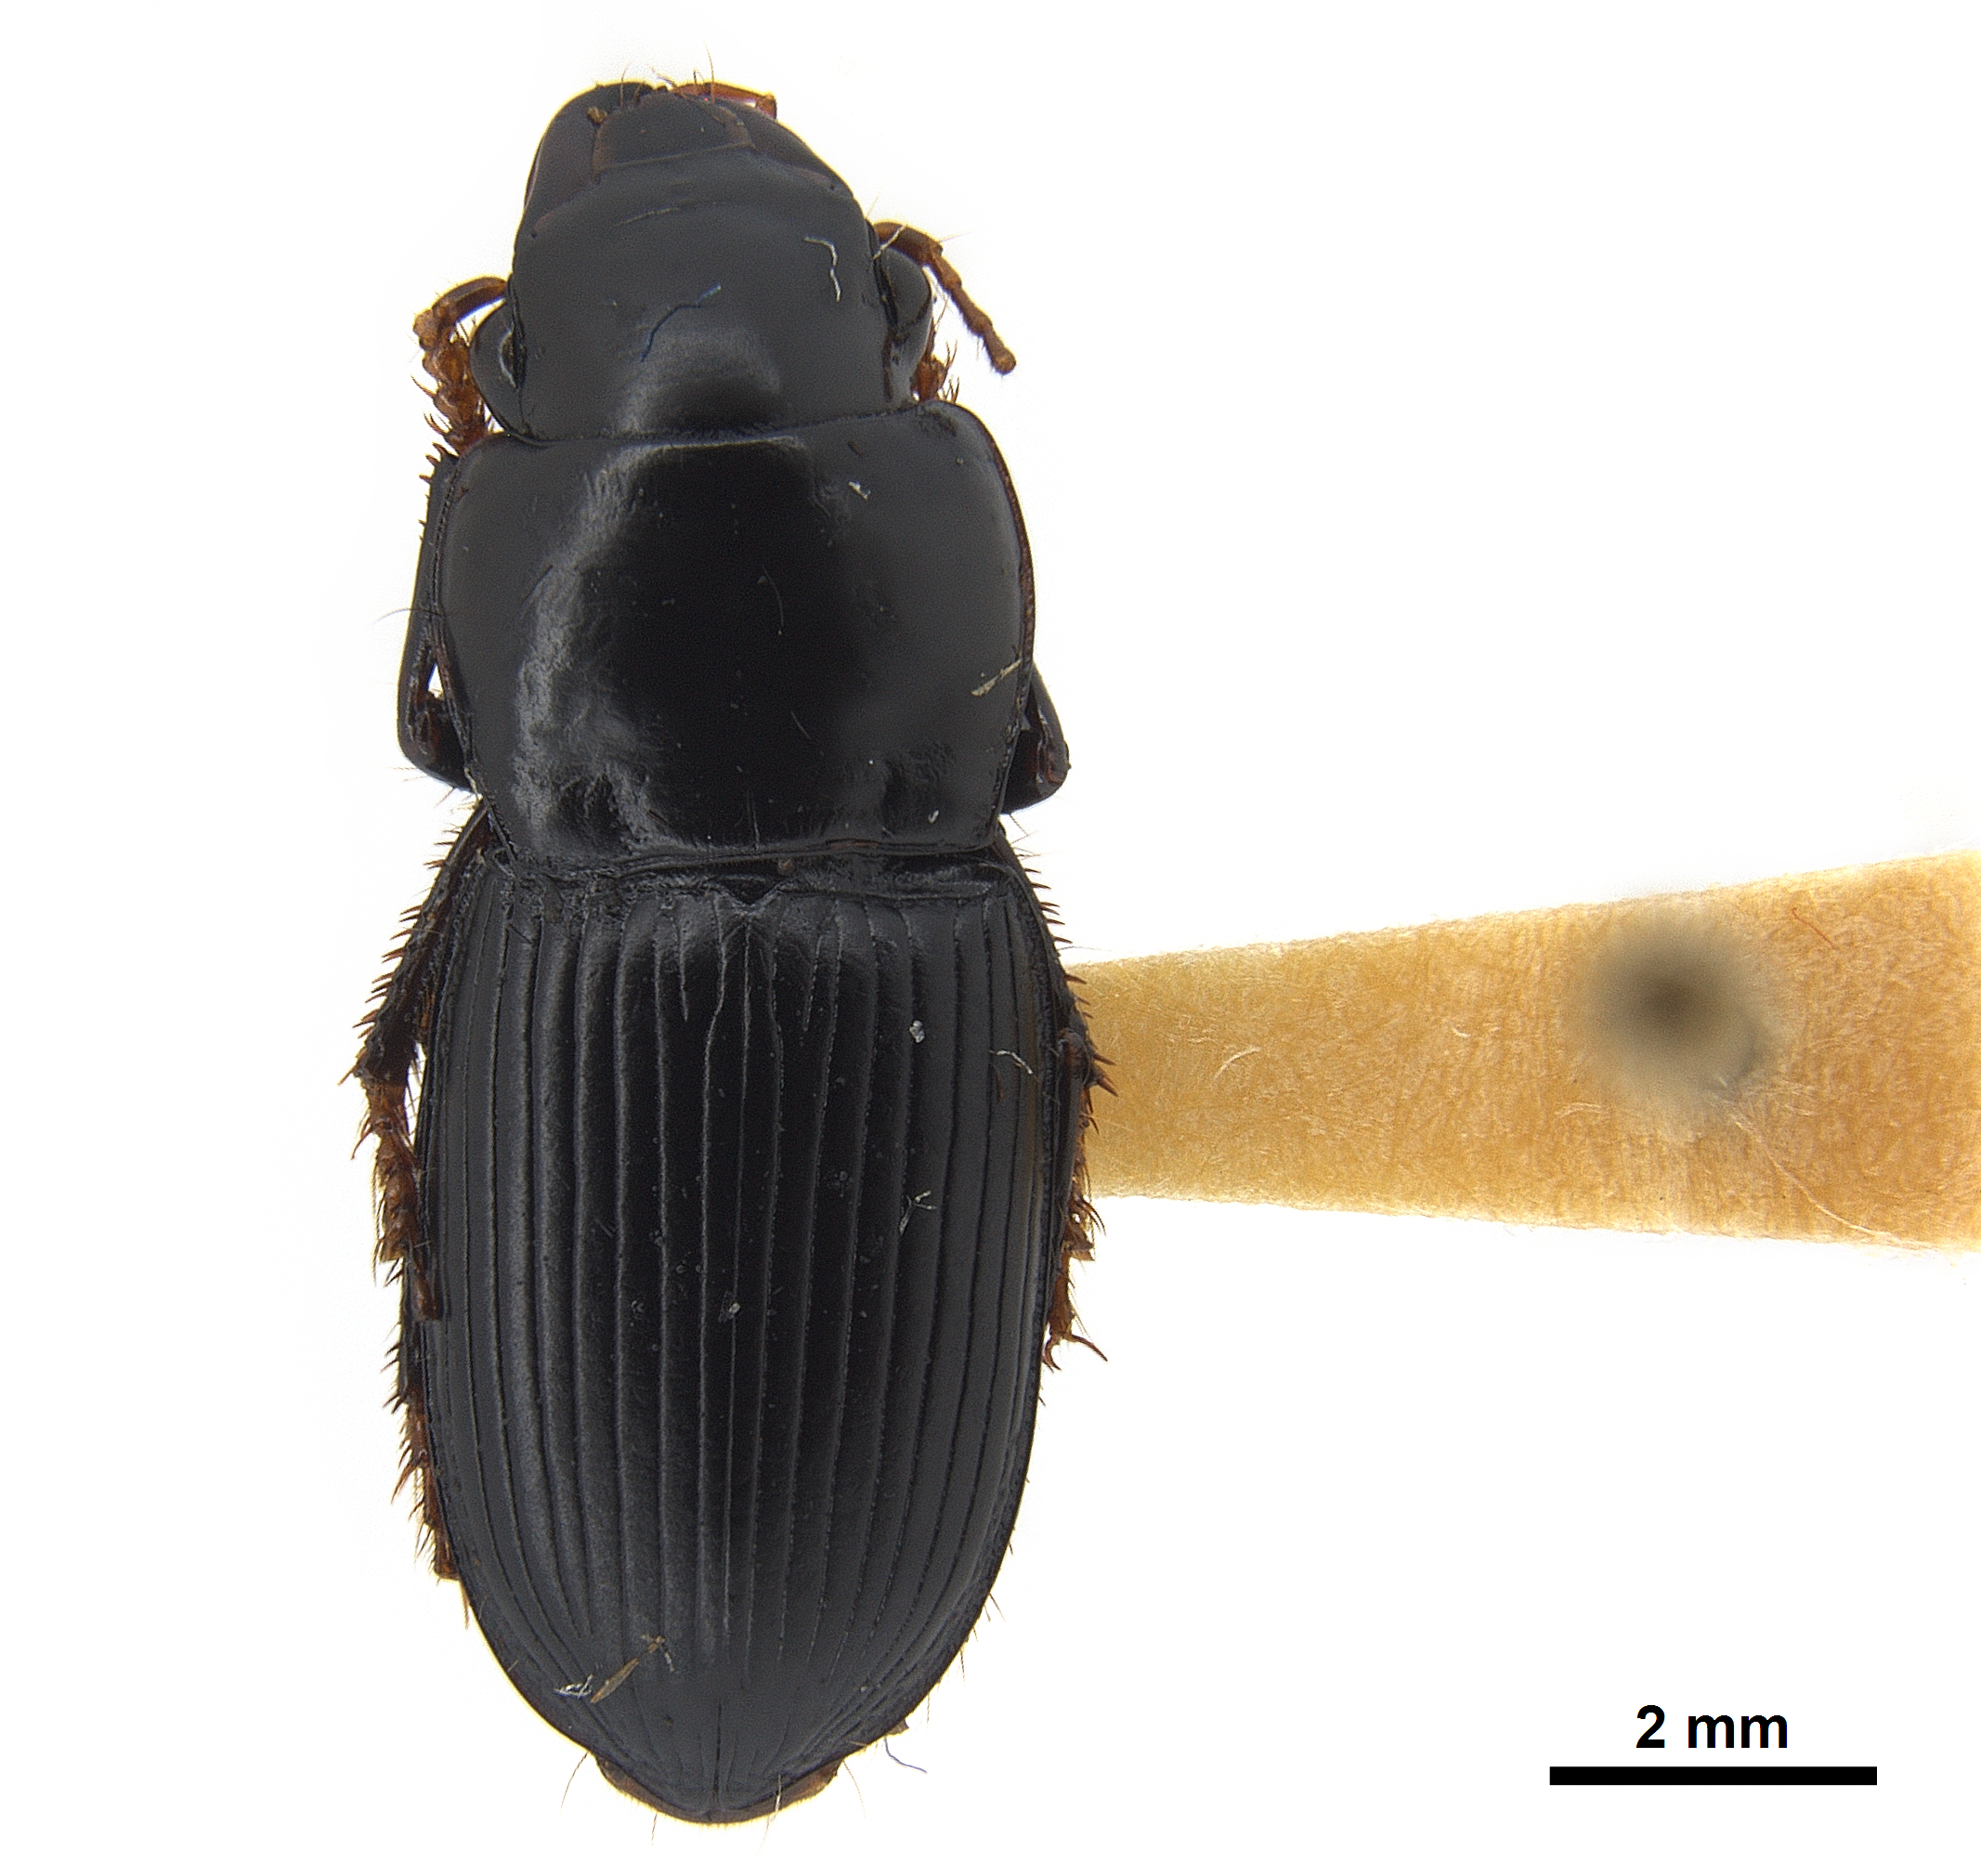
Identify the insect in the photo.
Nesarpalus solitarius
